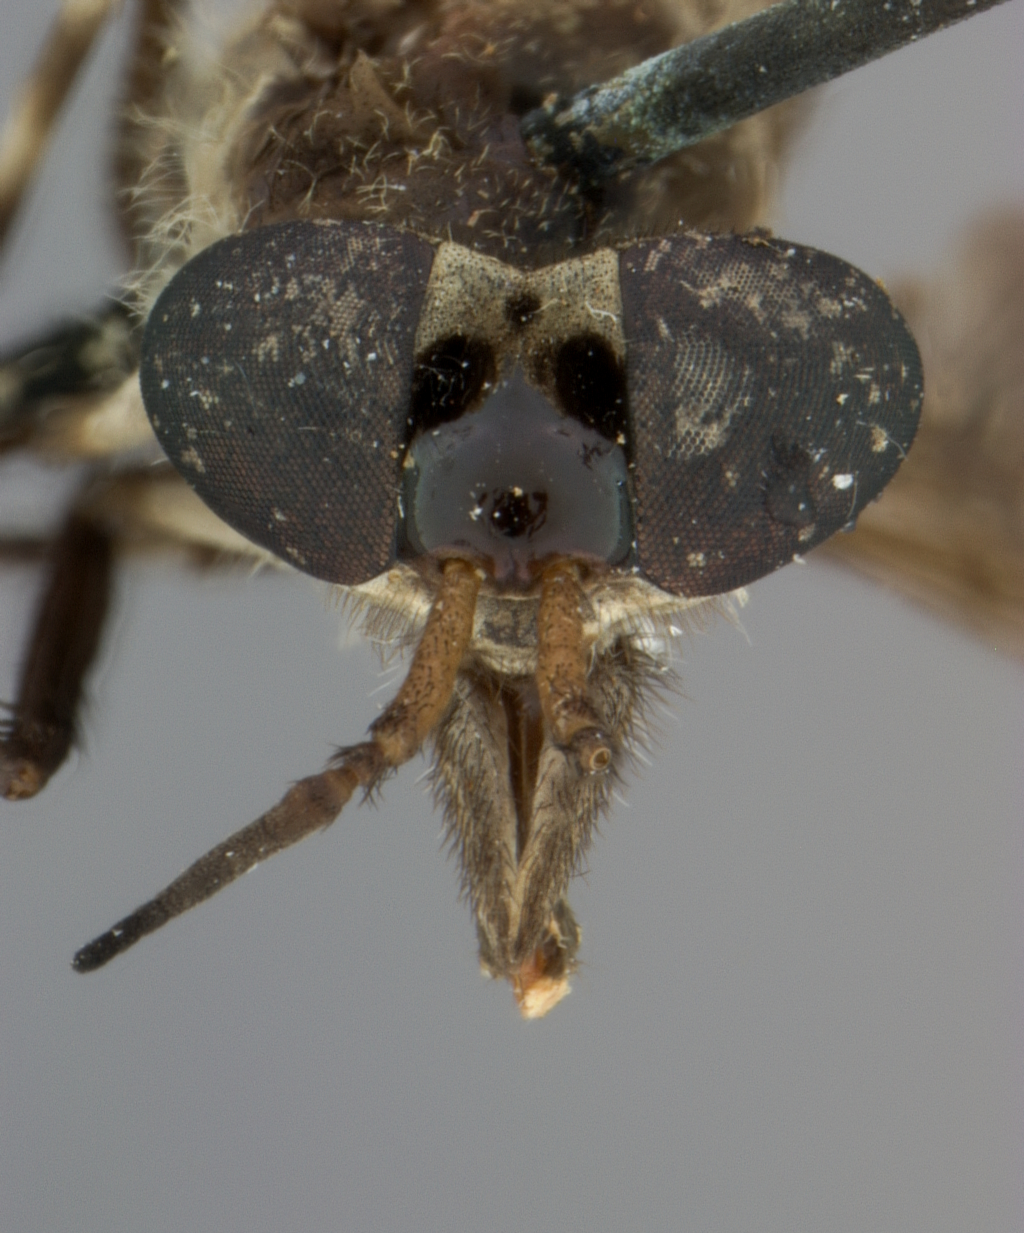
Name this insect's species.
Haematopota volneri (also Chrysozona volneri)
